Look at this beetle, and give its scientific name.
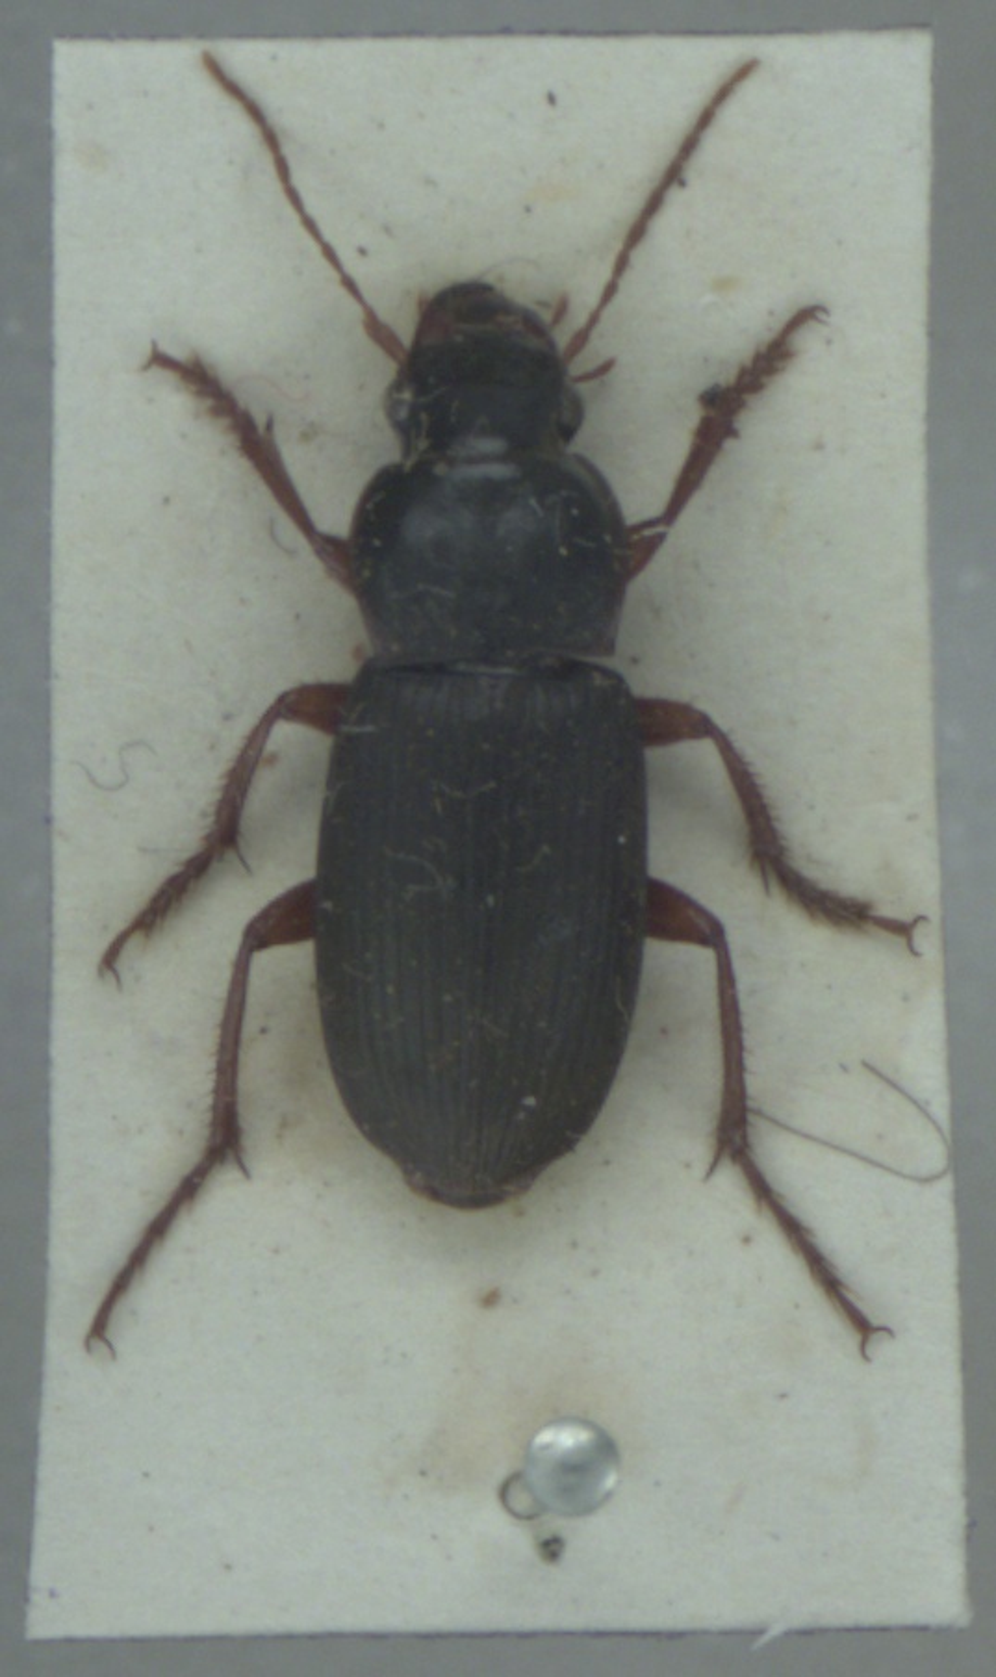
Harpalus rufipes
